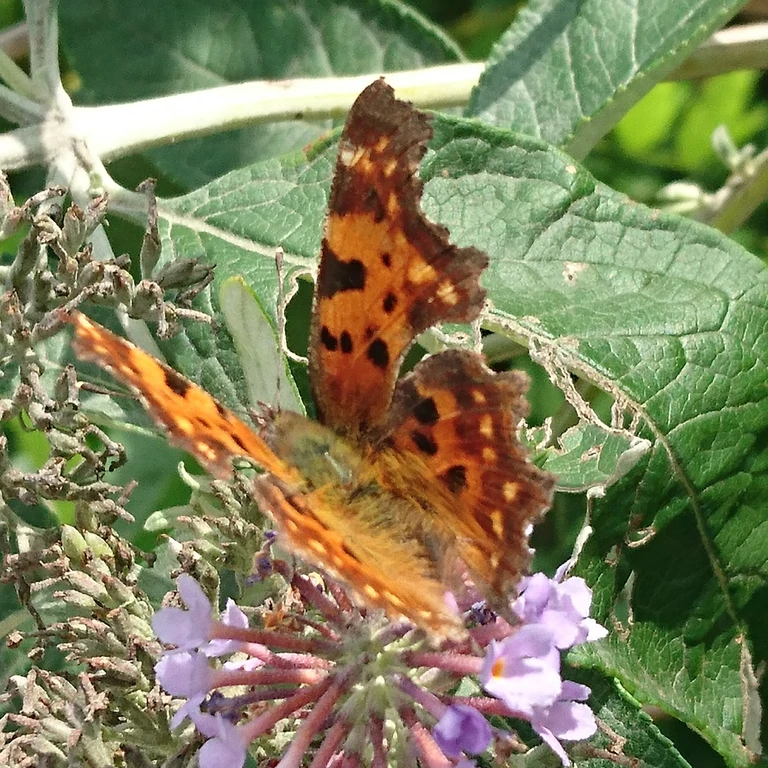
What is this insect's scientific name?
Polygonia c-album
